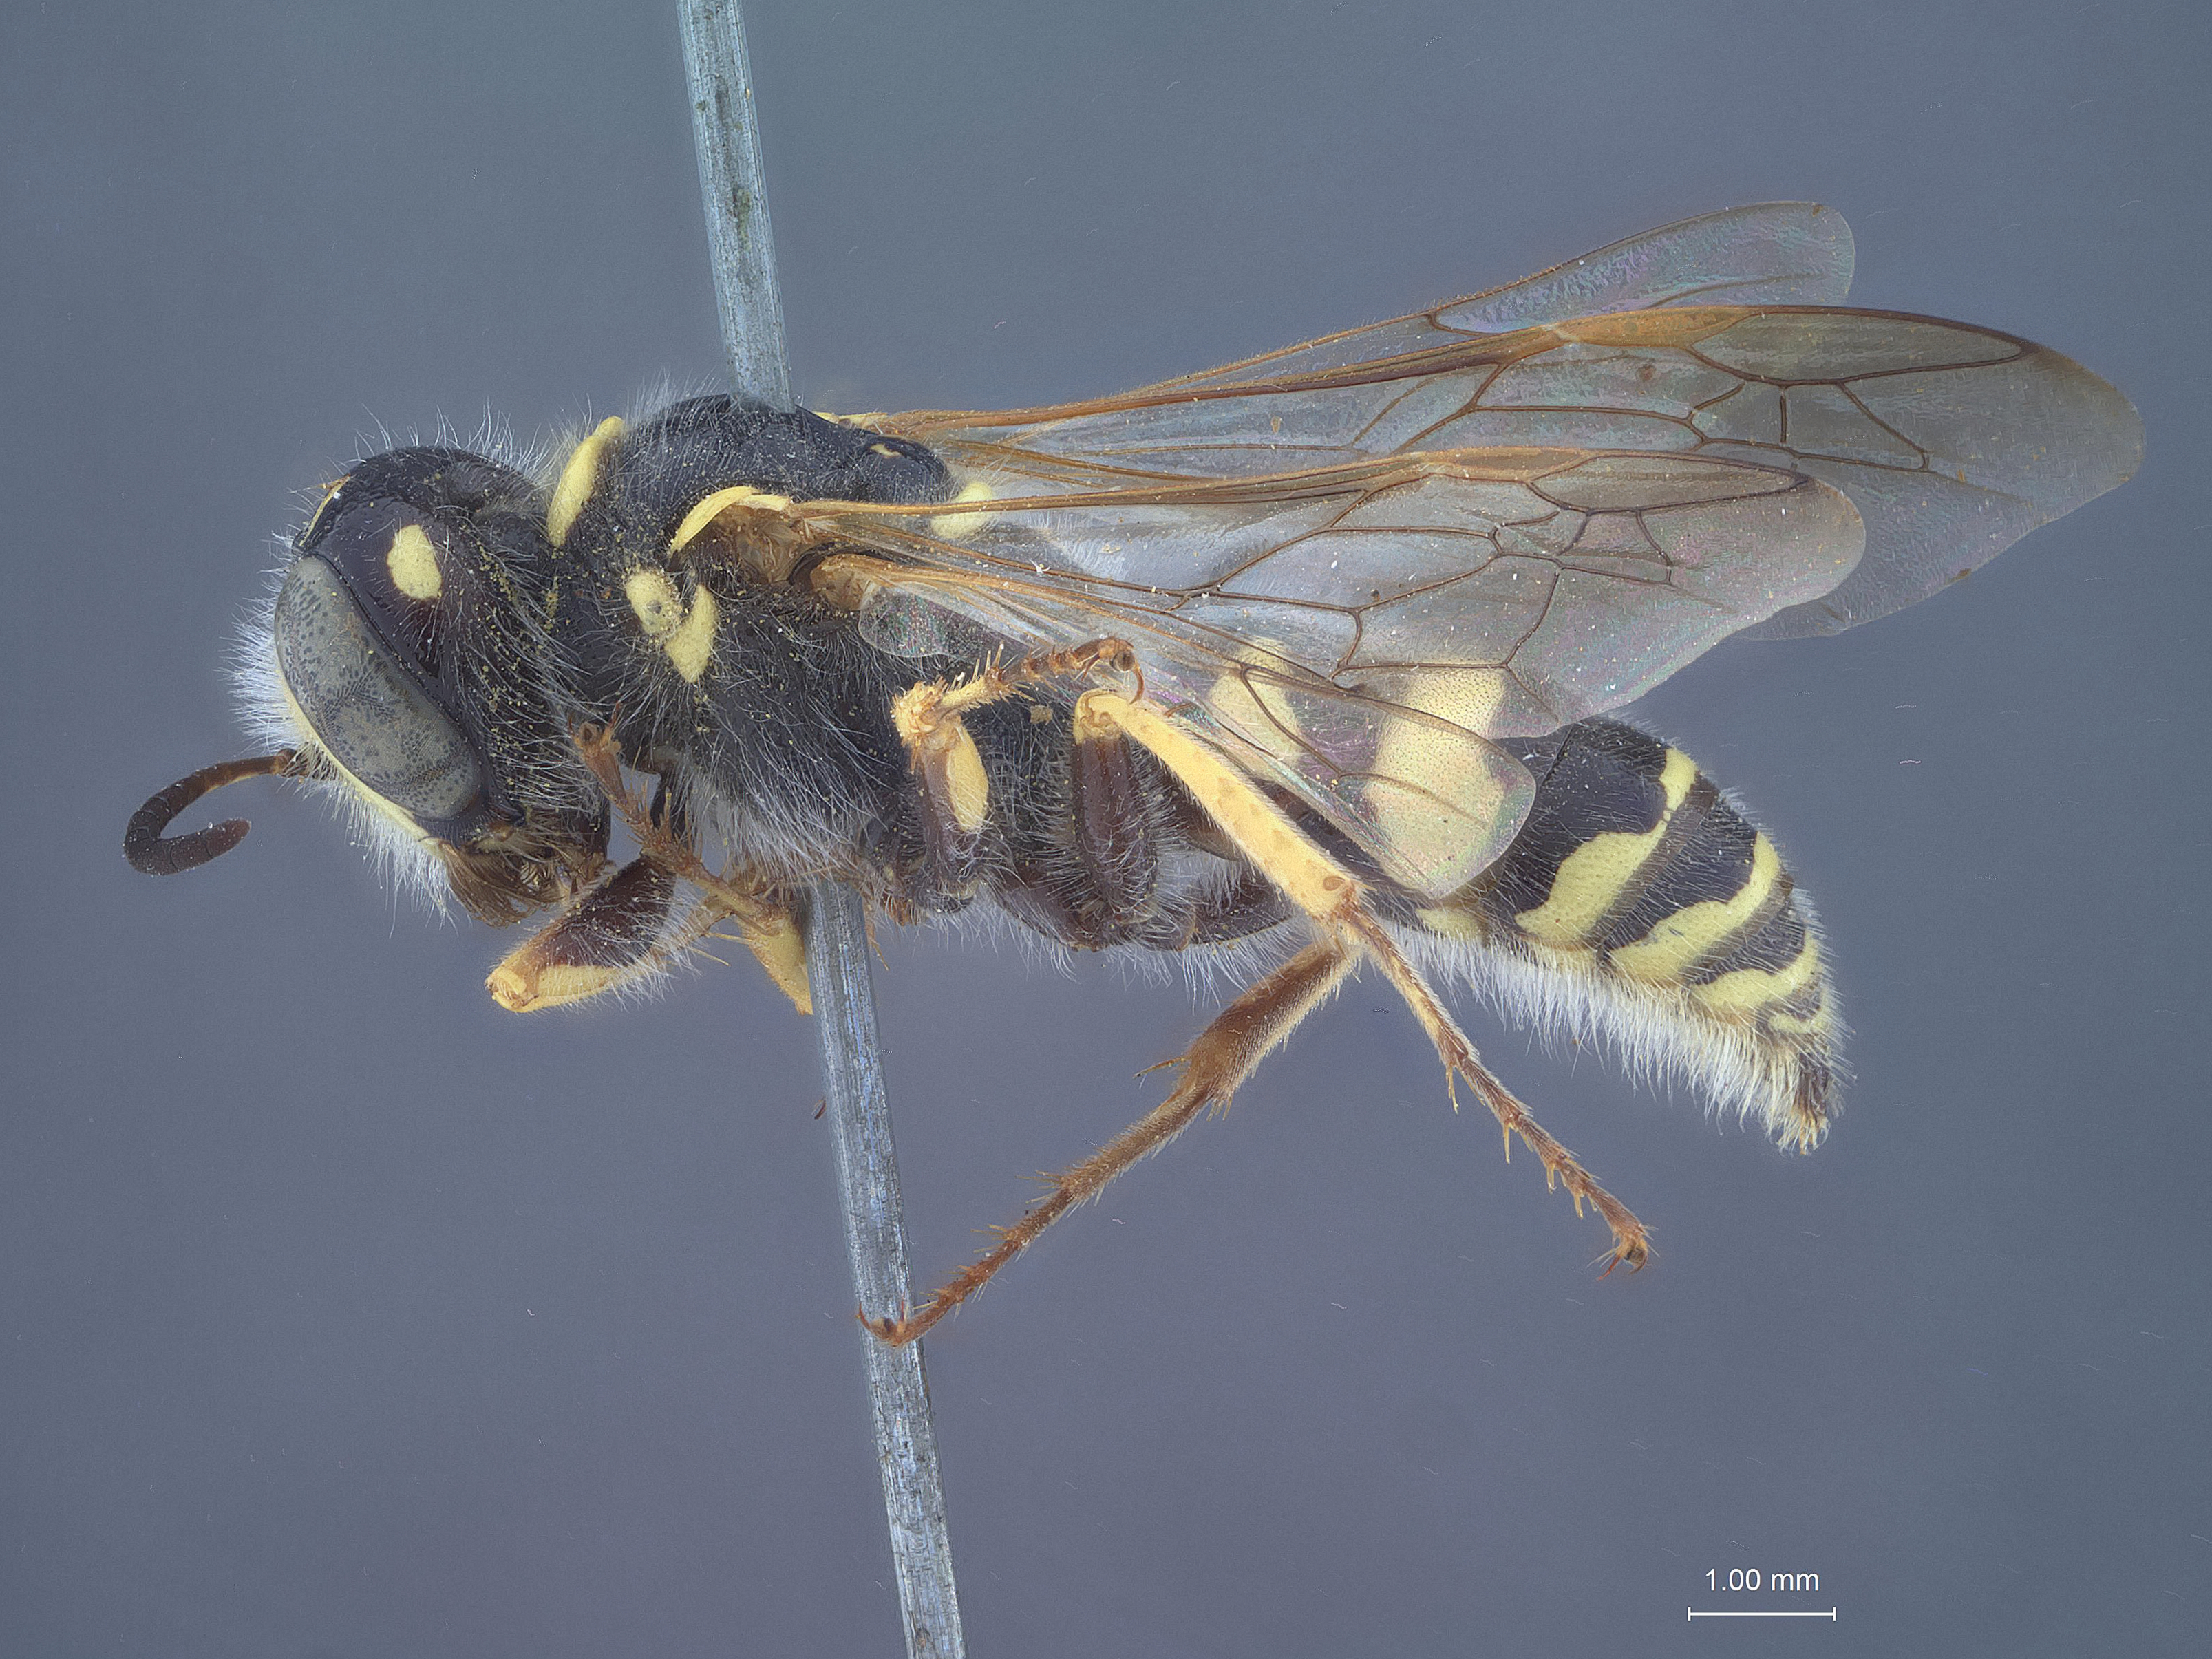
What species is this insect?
Philanthus neomexicanus
